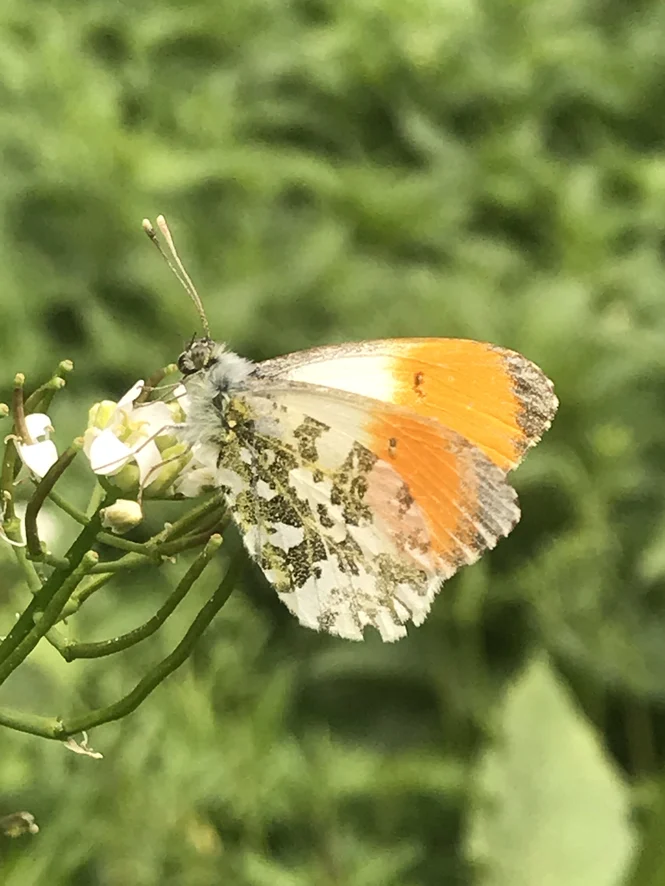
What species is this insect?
Anthocharis cardamines
